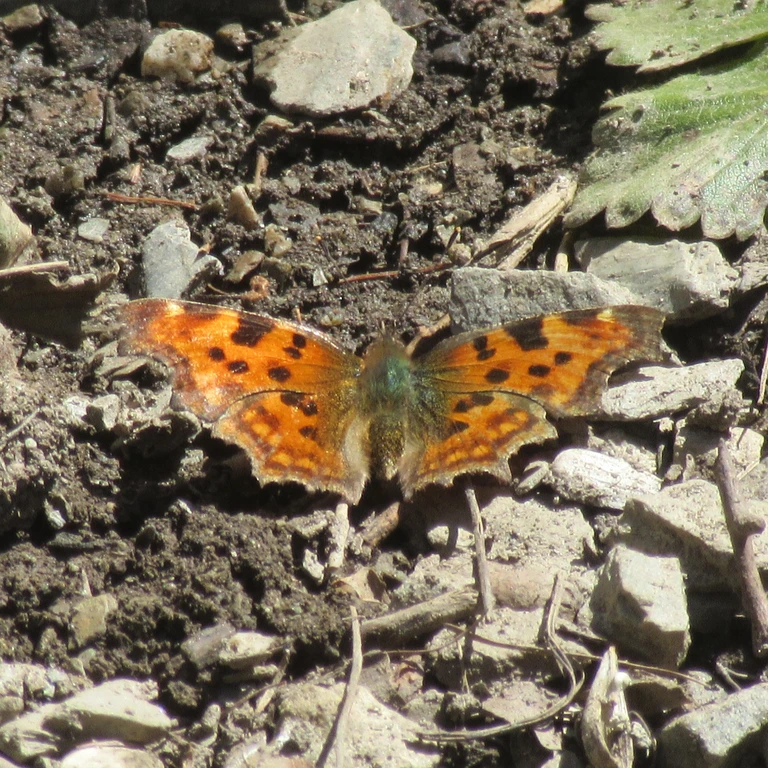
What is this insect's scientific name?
Polygonia c-album
